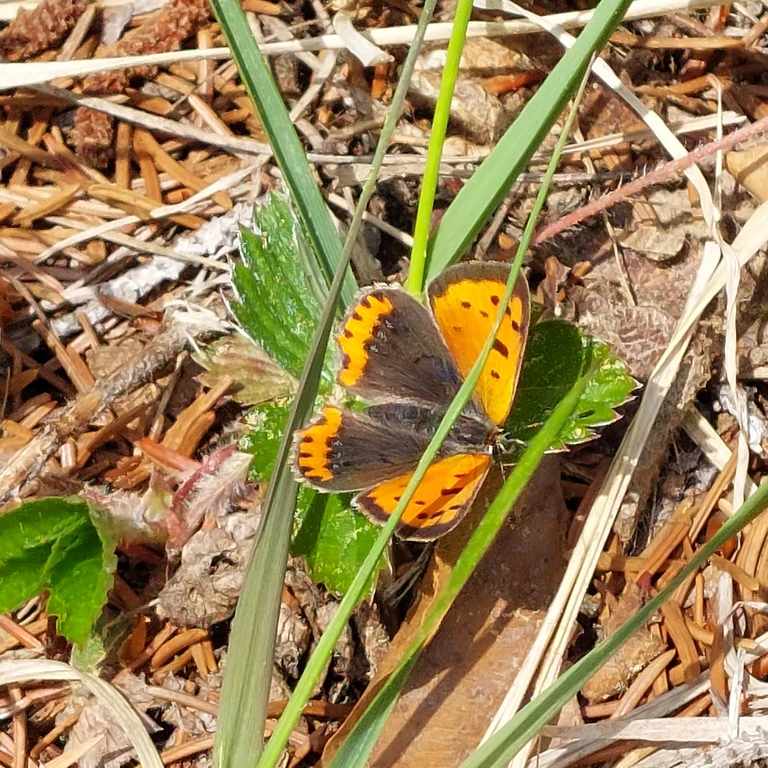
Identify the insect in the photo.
Lycaena phlaeas
